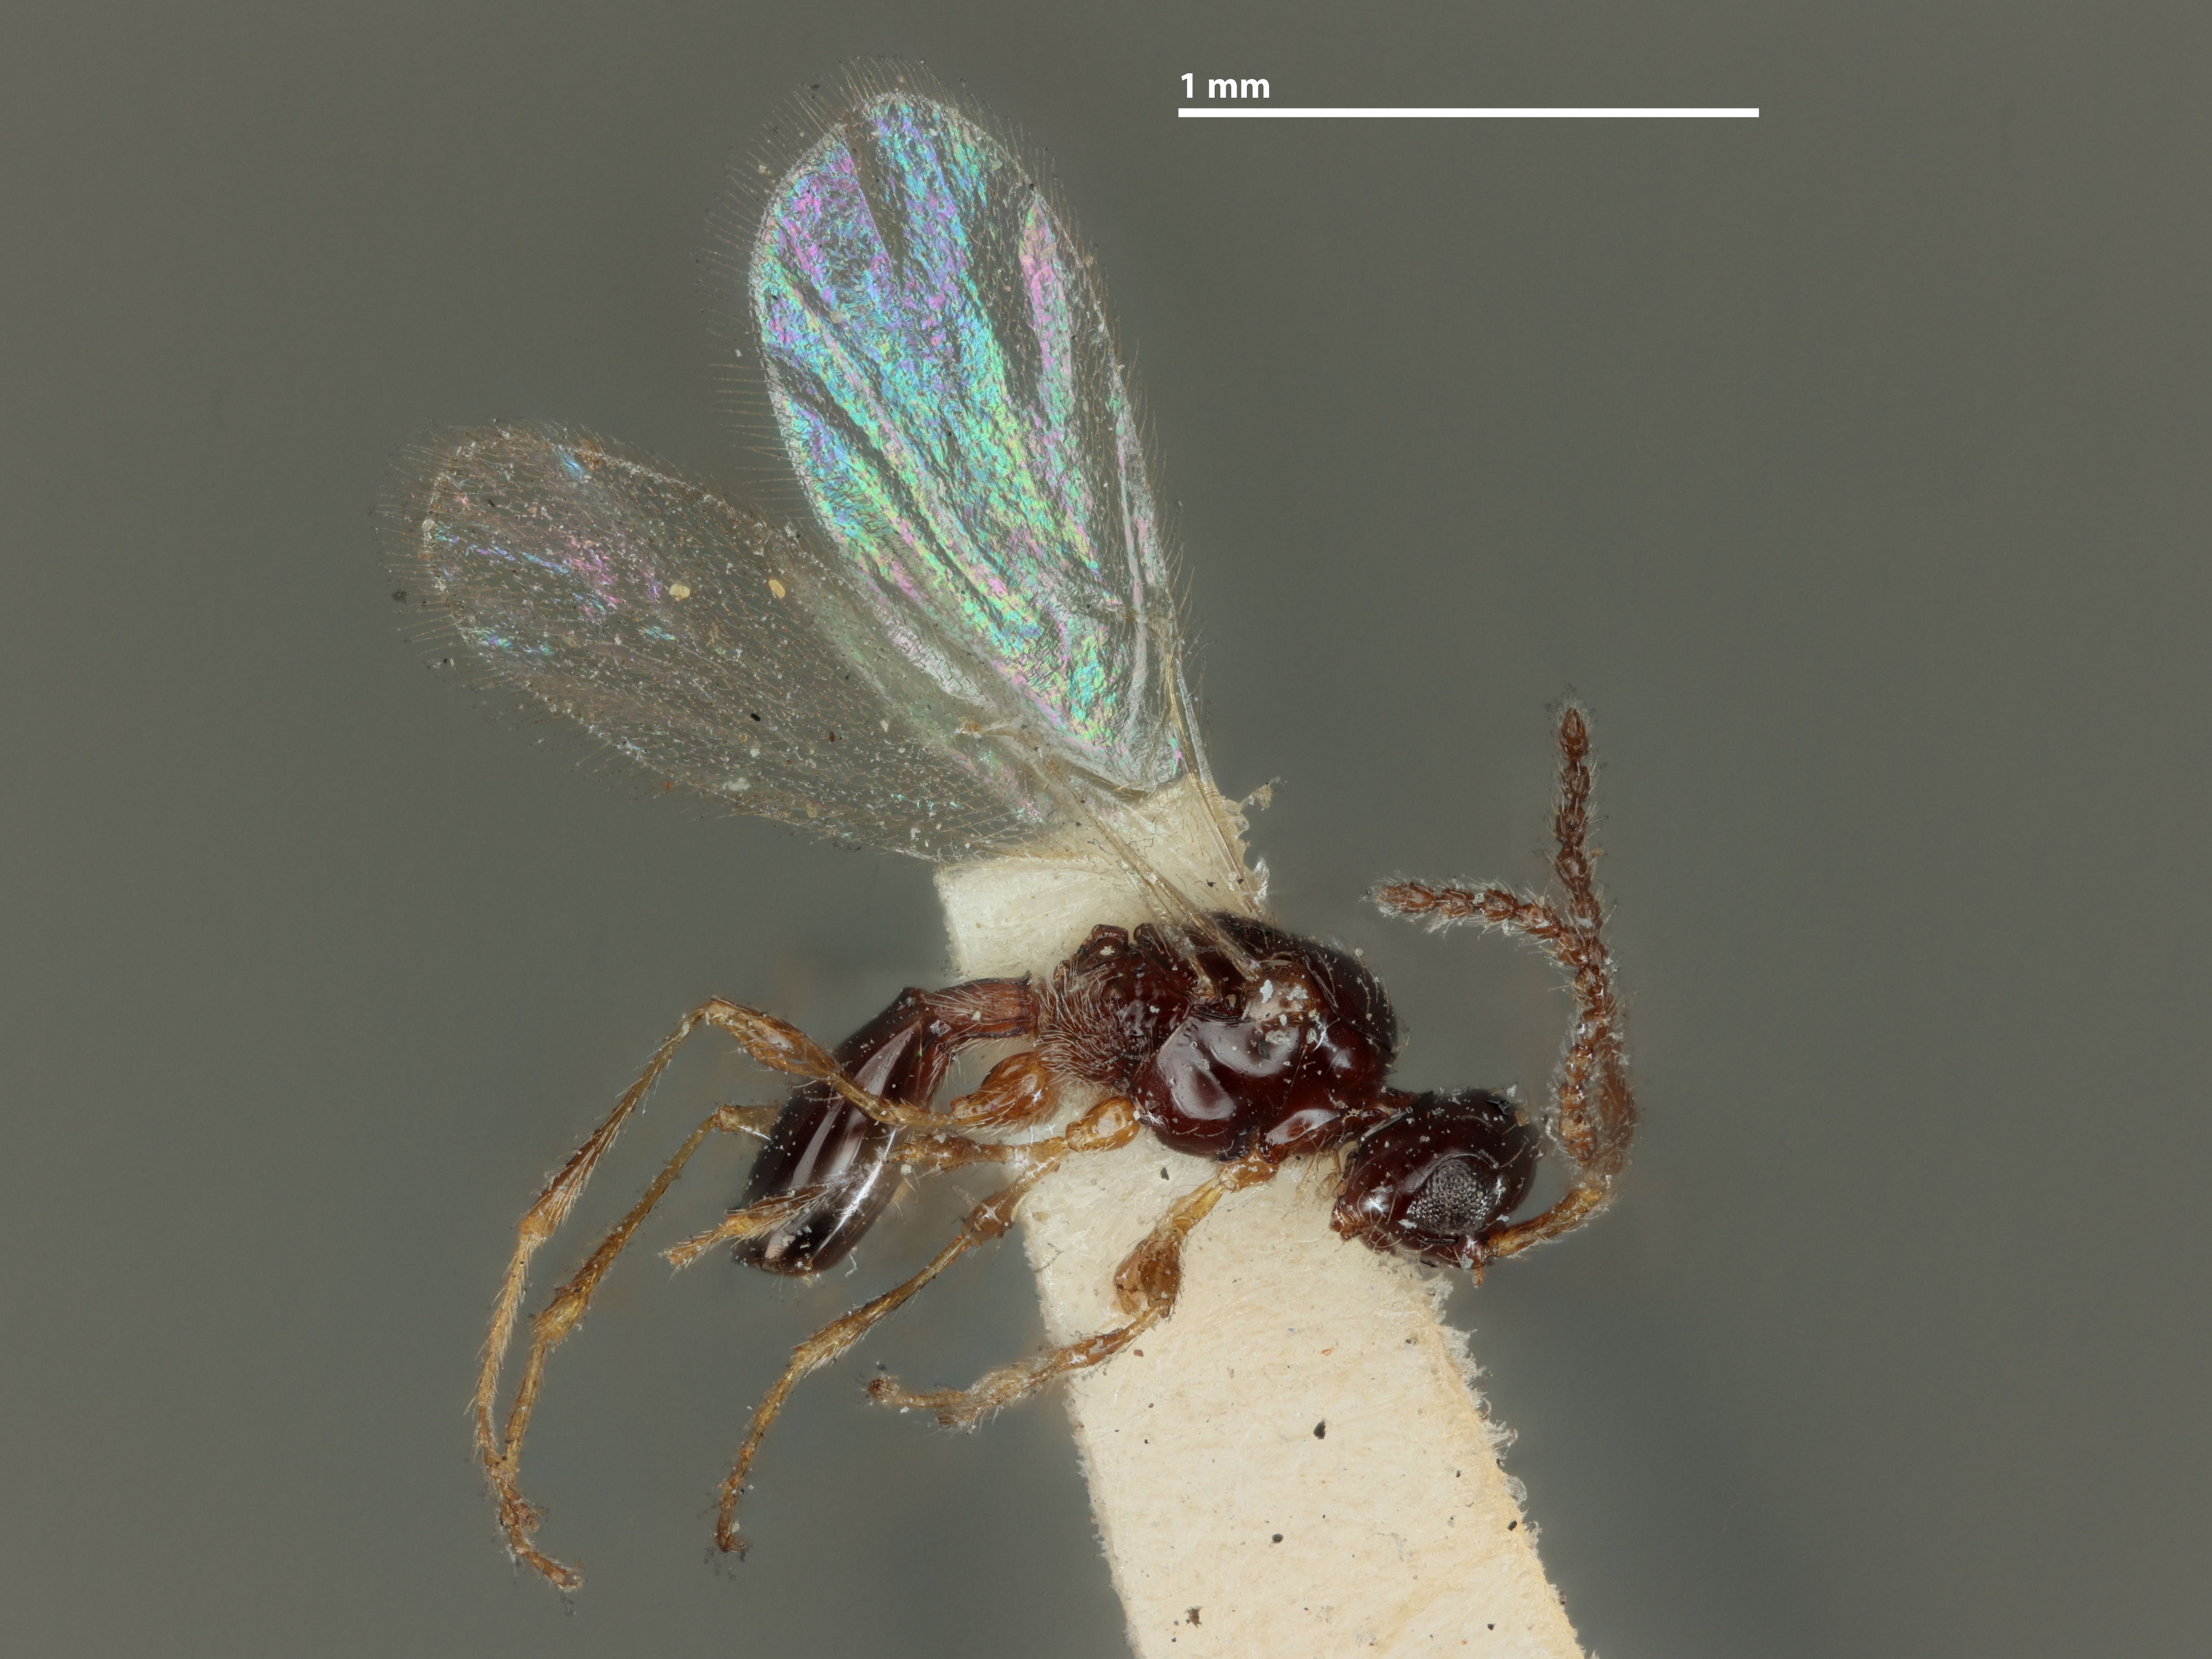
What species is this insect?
Hemilexis californica
